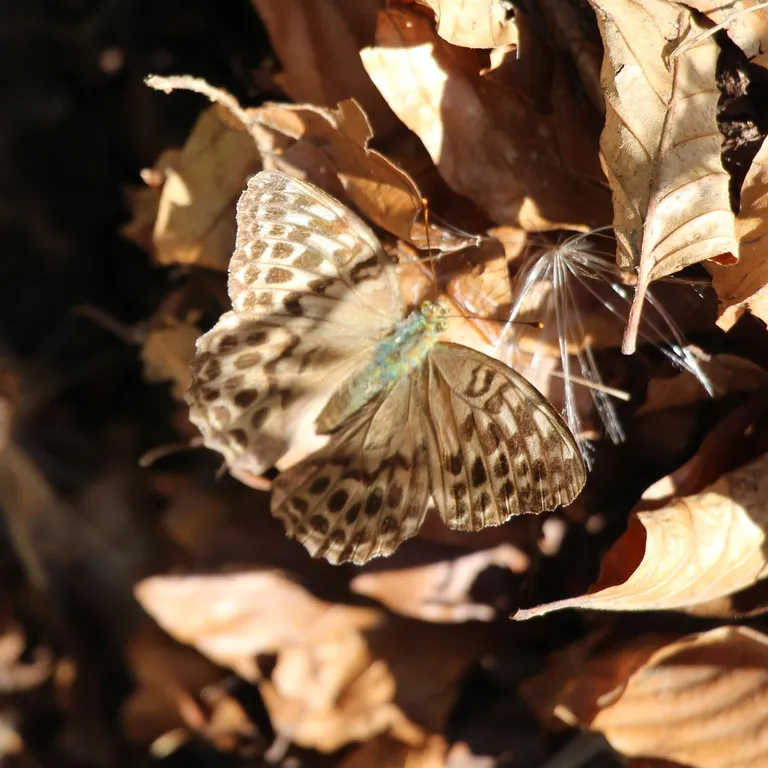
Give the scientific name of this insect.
Argynnis paphia
